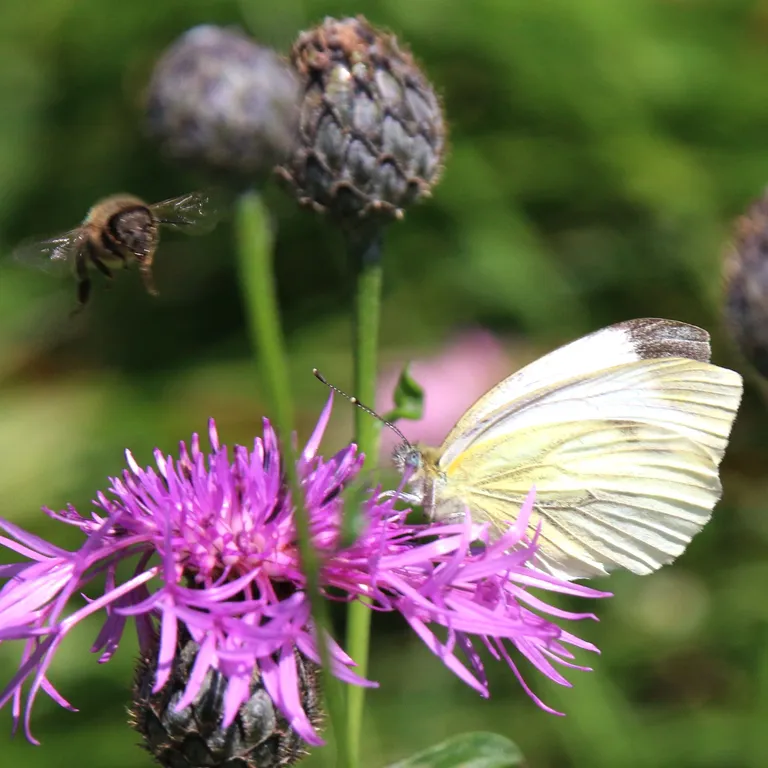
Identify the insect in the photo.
Pieris napi
